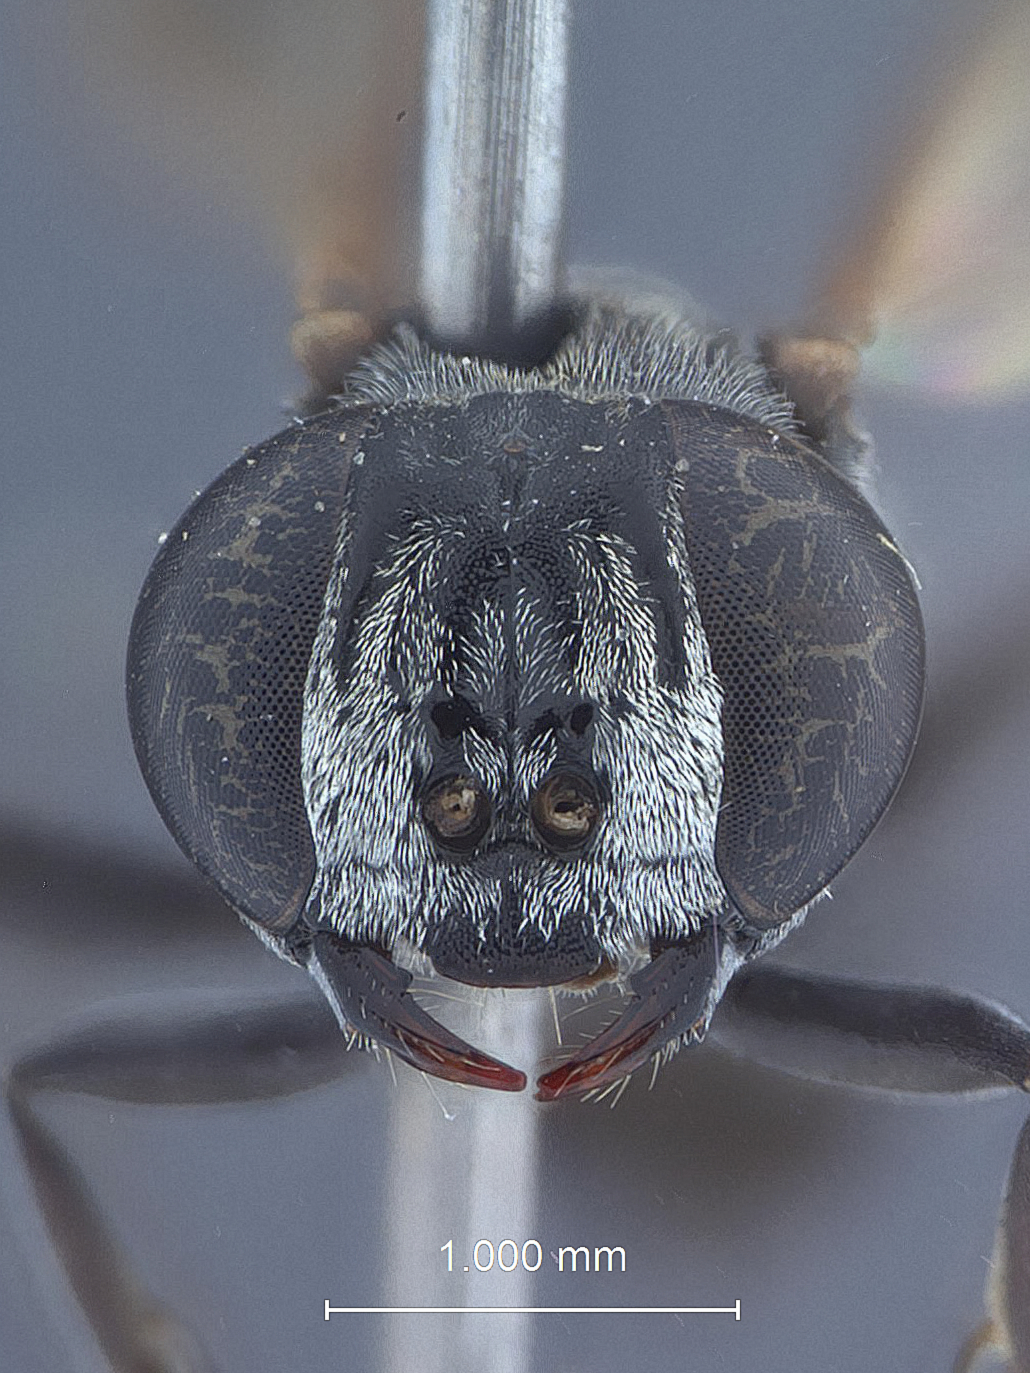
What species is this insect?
Liris punctata
